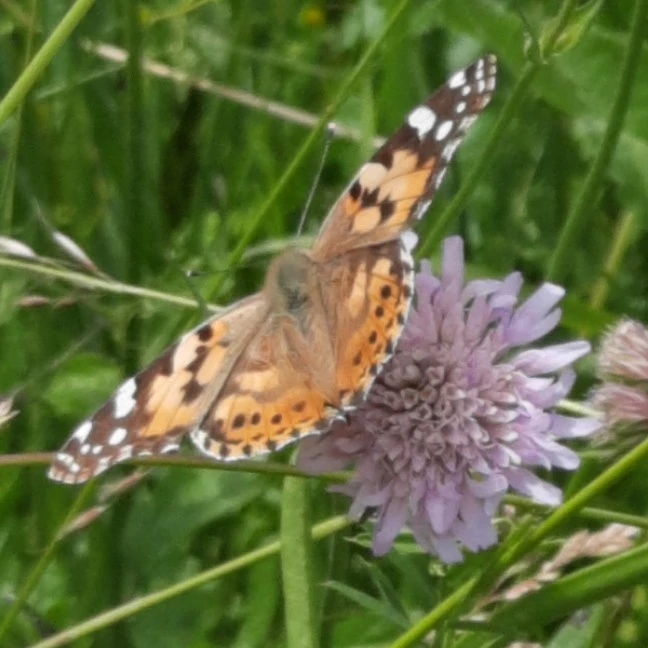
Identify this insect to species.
Vanessa cardui
